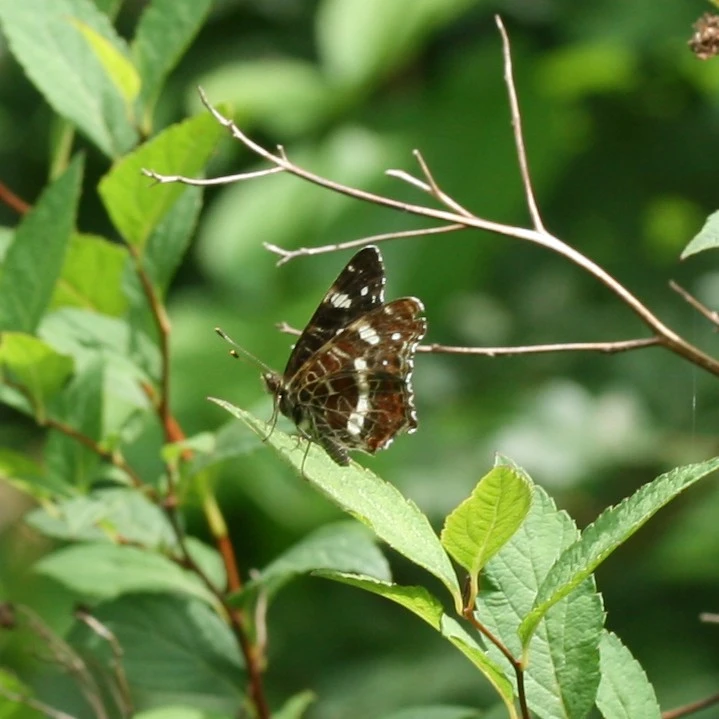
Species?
Araschnia levana
